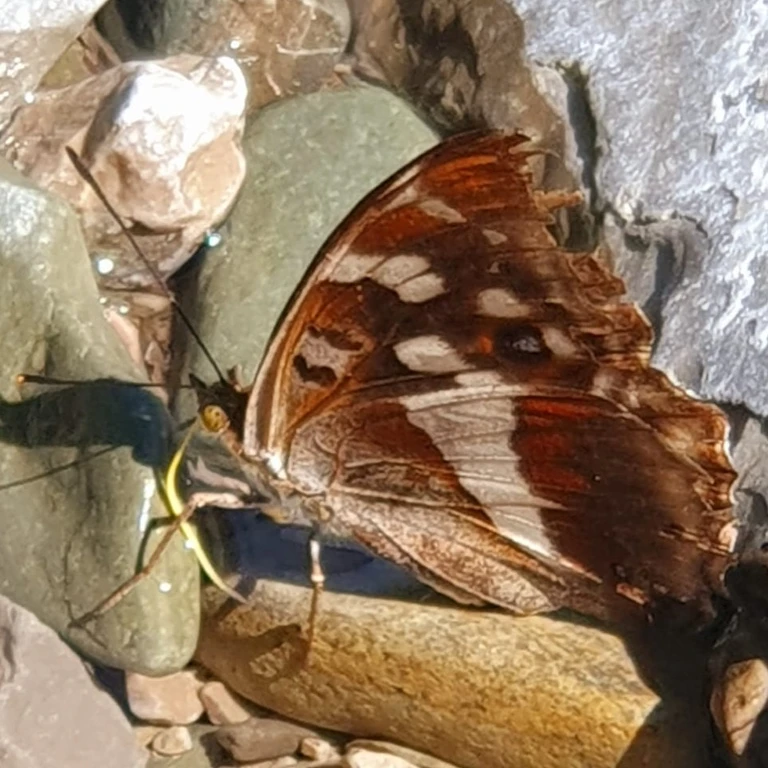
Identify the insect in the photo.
Apatura iris
